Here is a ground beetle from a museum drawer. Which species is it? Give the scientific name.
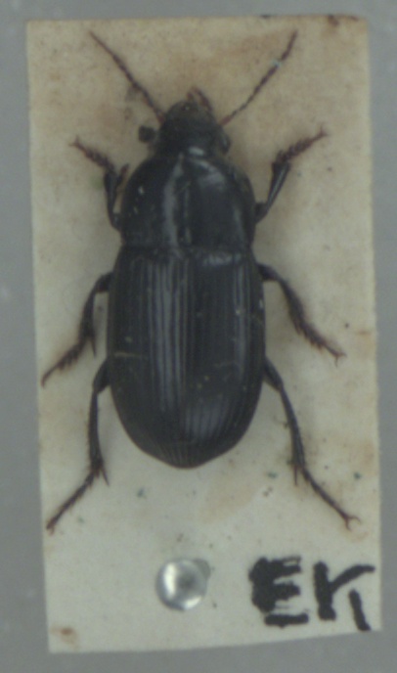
Harpalus serripes
